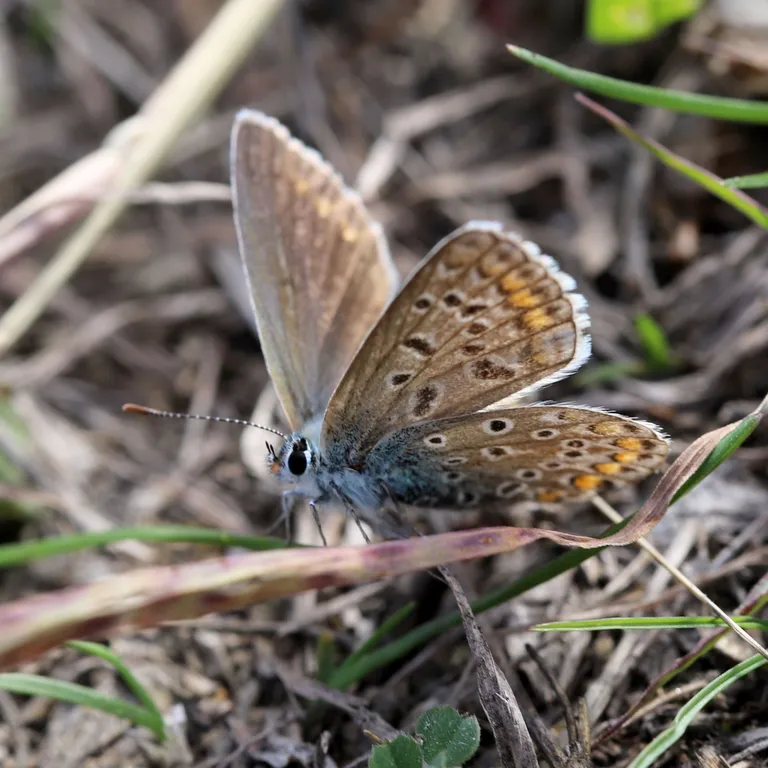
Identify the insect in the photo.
Polyommatus icarus
